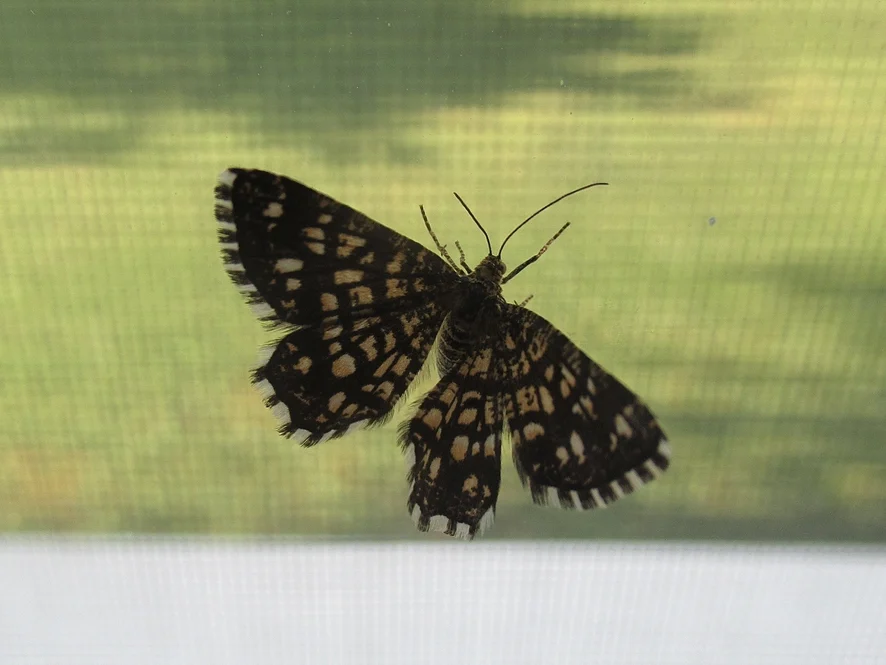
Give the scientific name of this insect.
Chiasmia clathrata
